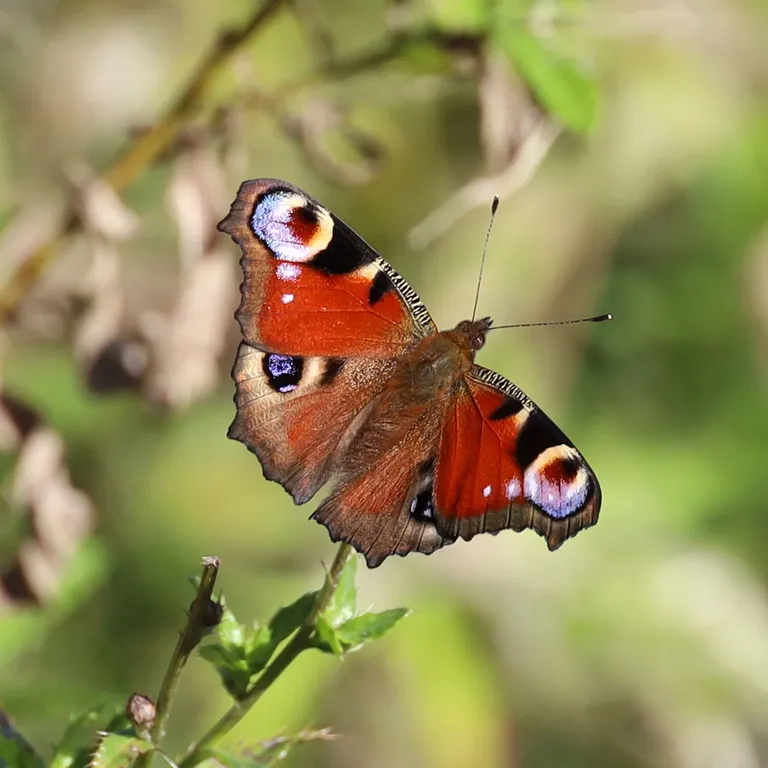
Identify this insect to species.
Aglais io
